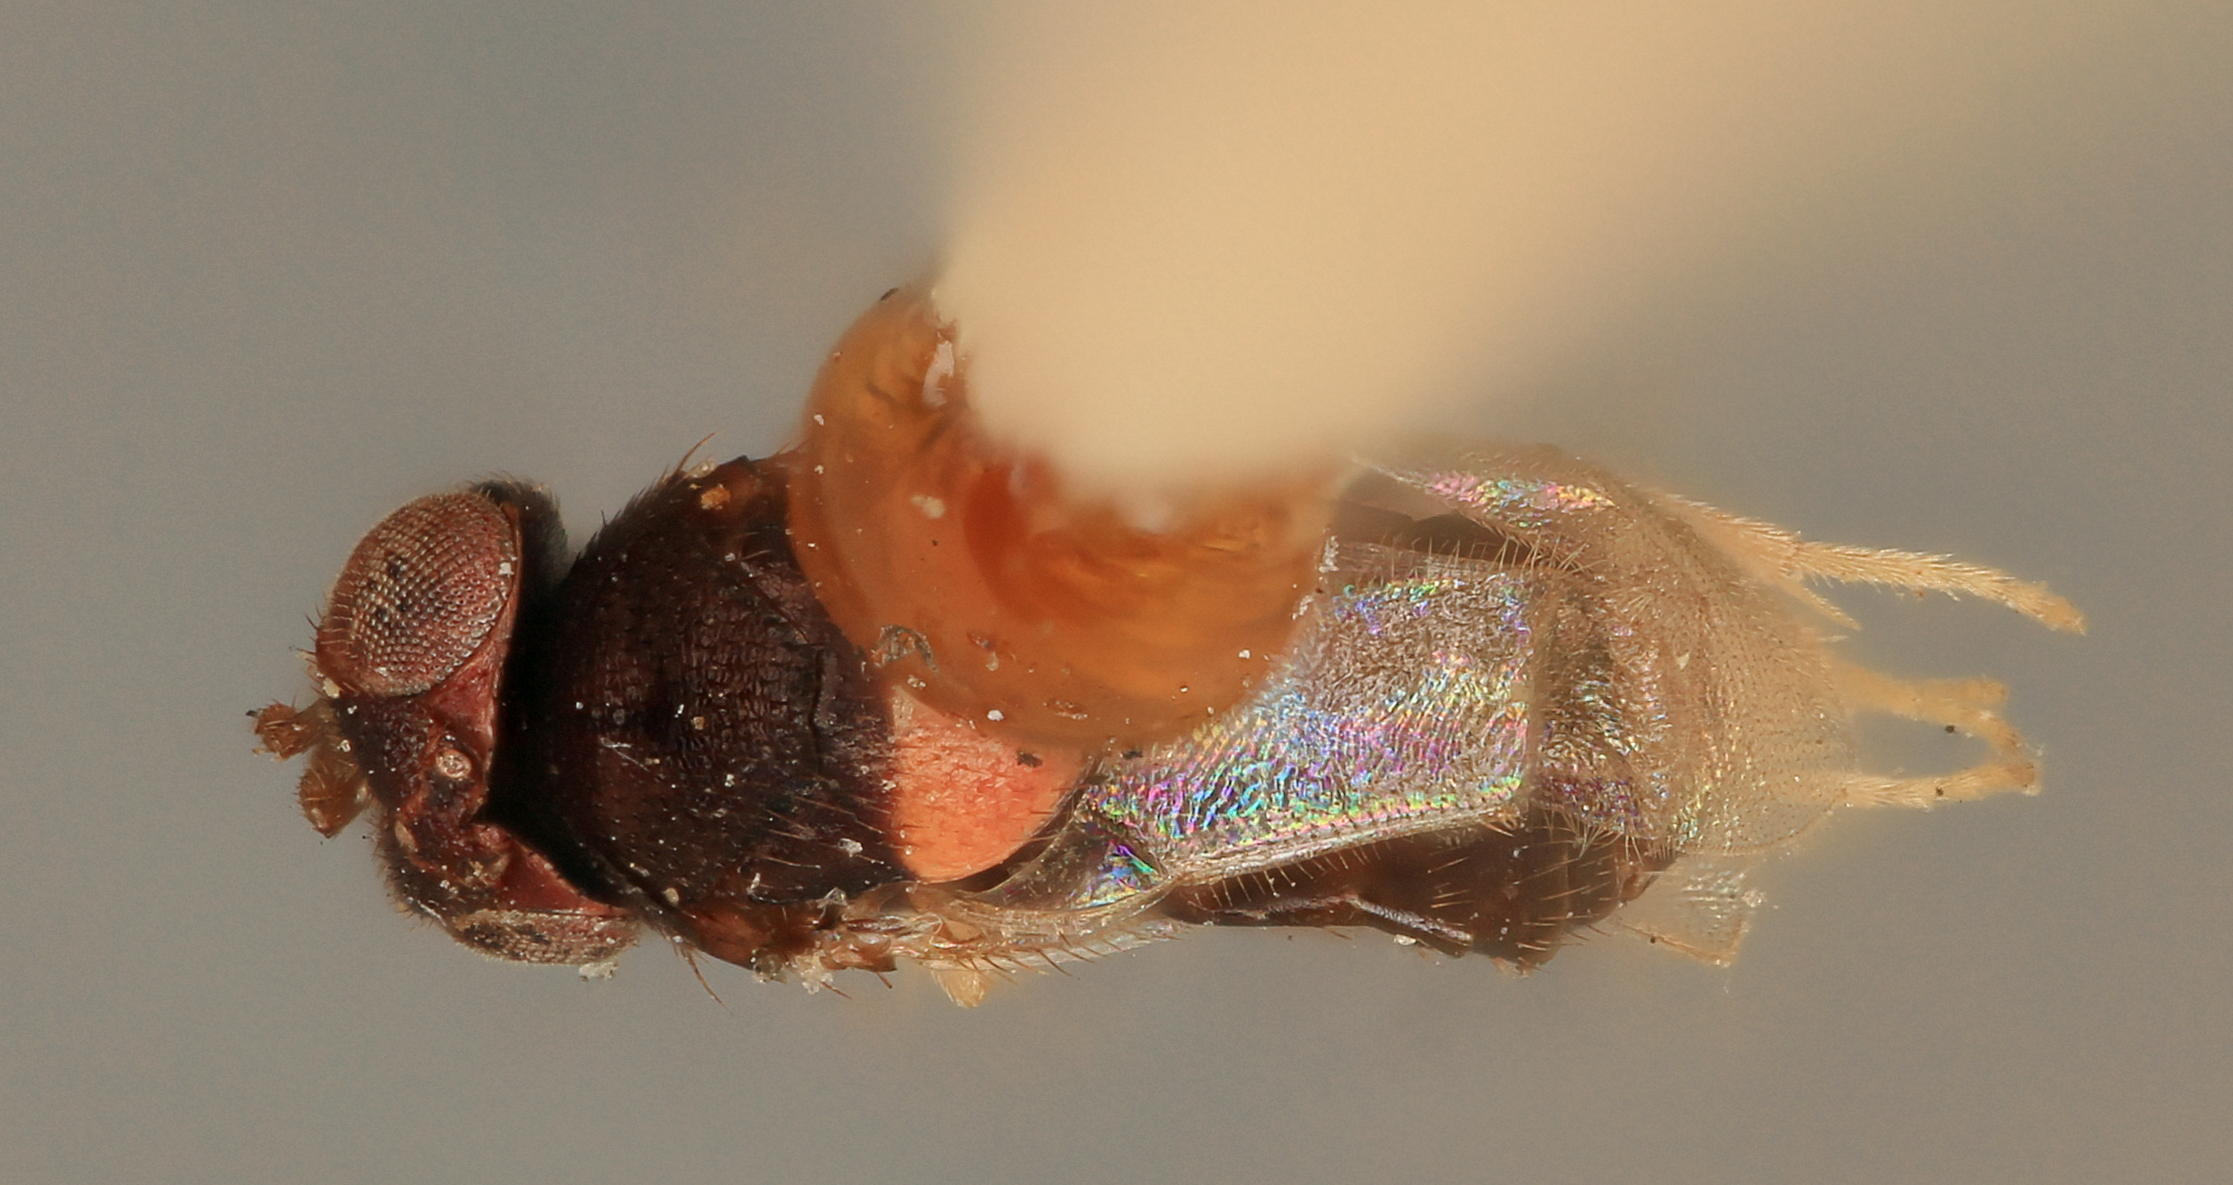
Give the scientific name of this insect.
Coccophagus australiensis
